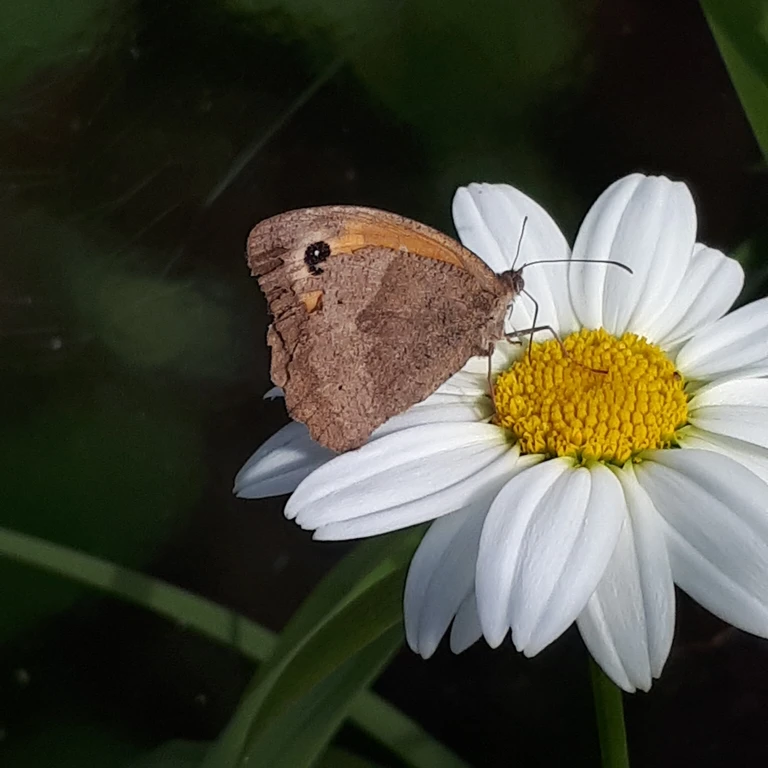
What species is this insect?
Maniola jurtina
